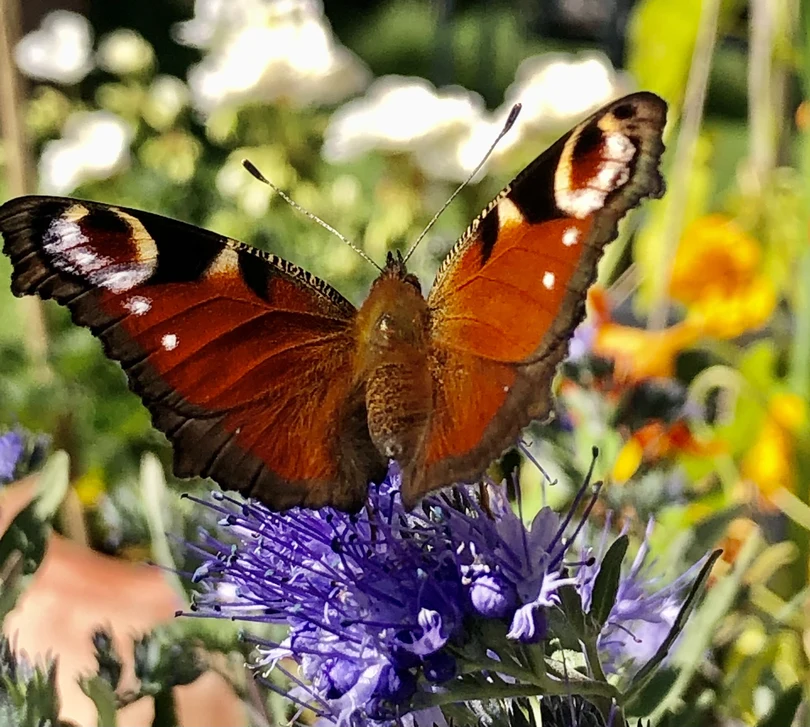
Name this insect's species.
Aglais io
